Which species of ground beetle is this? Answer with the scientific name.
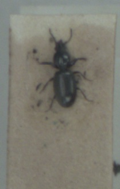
Dyschirius aeneus
